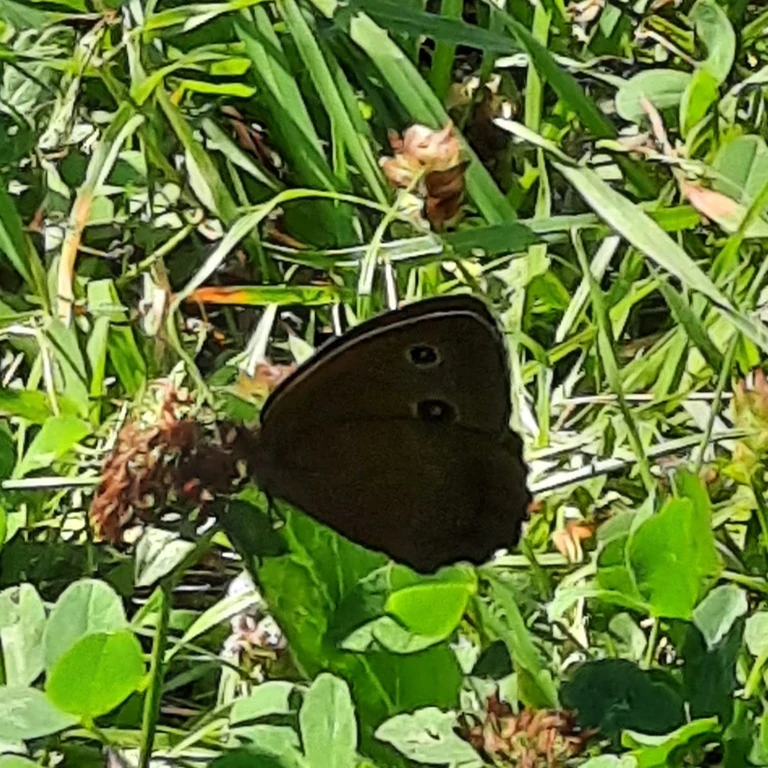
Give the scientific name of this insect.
Minois dryas
